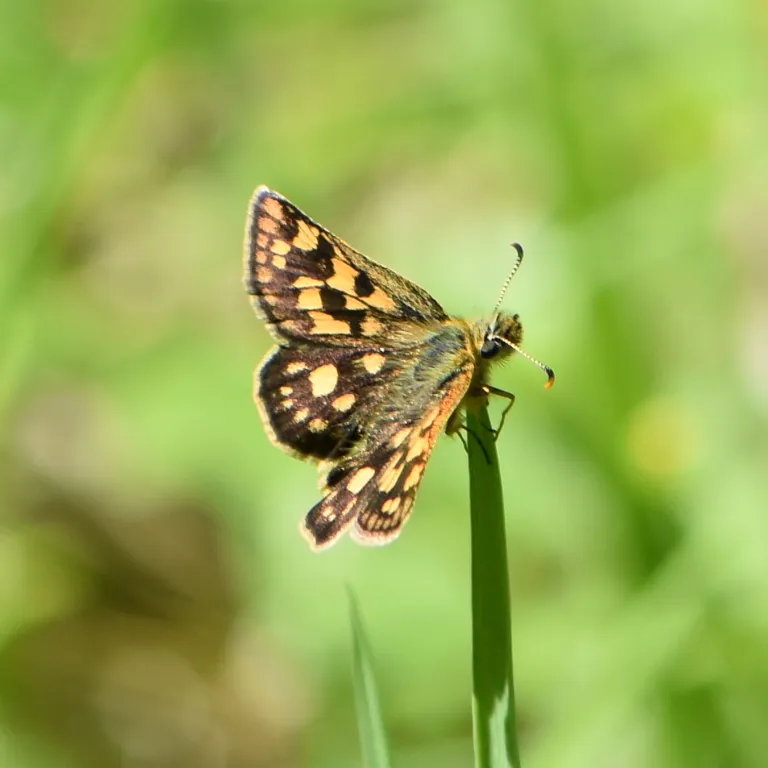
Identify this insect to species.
Carterocephalus palaemon
